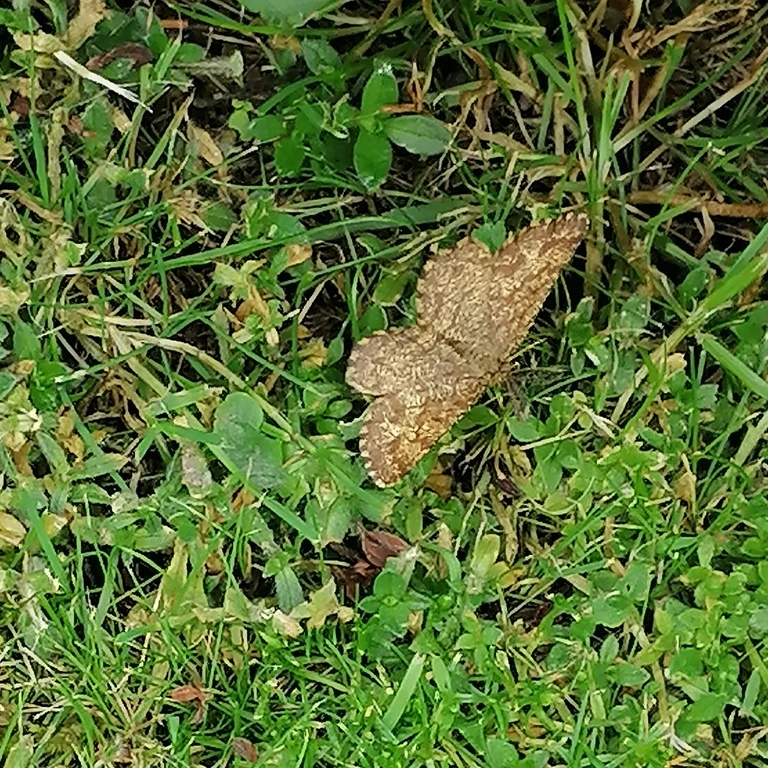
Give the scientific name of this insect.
Ematurga atomaria
